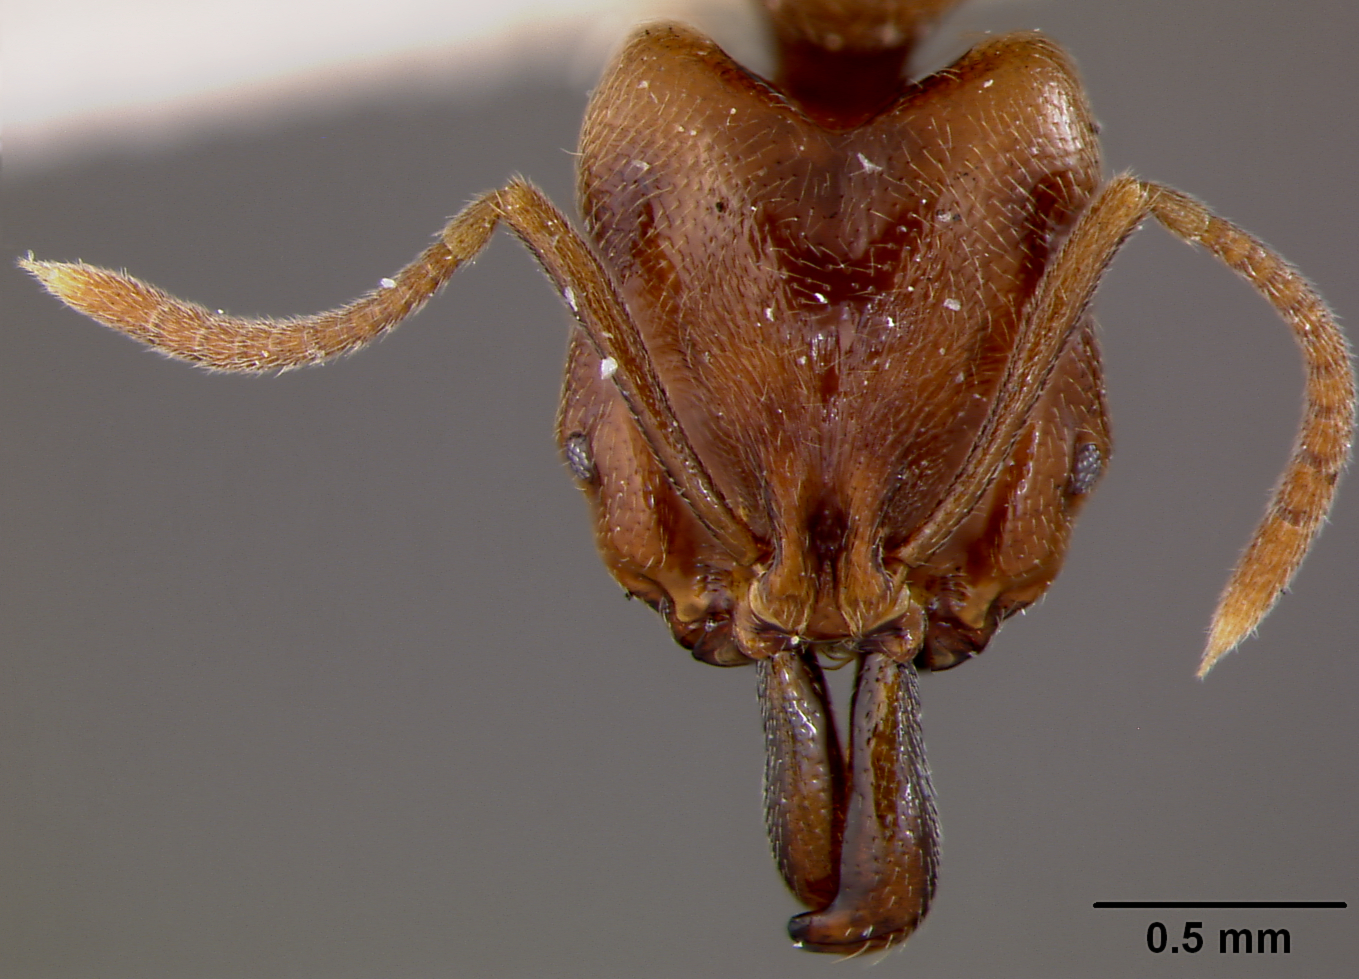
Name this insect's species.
Anochetus orchidicola
